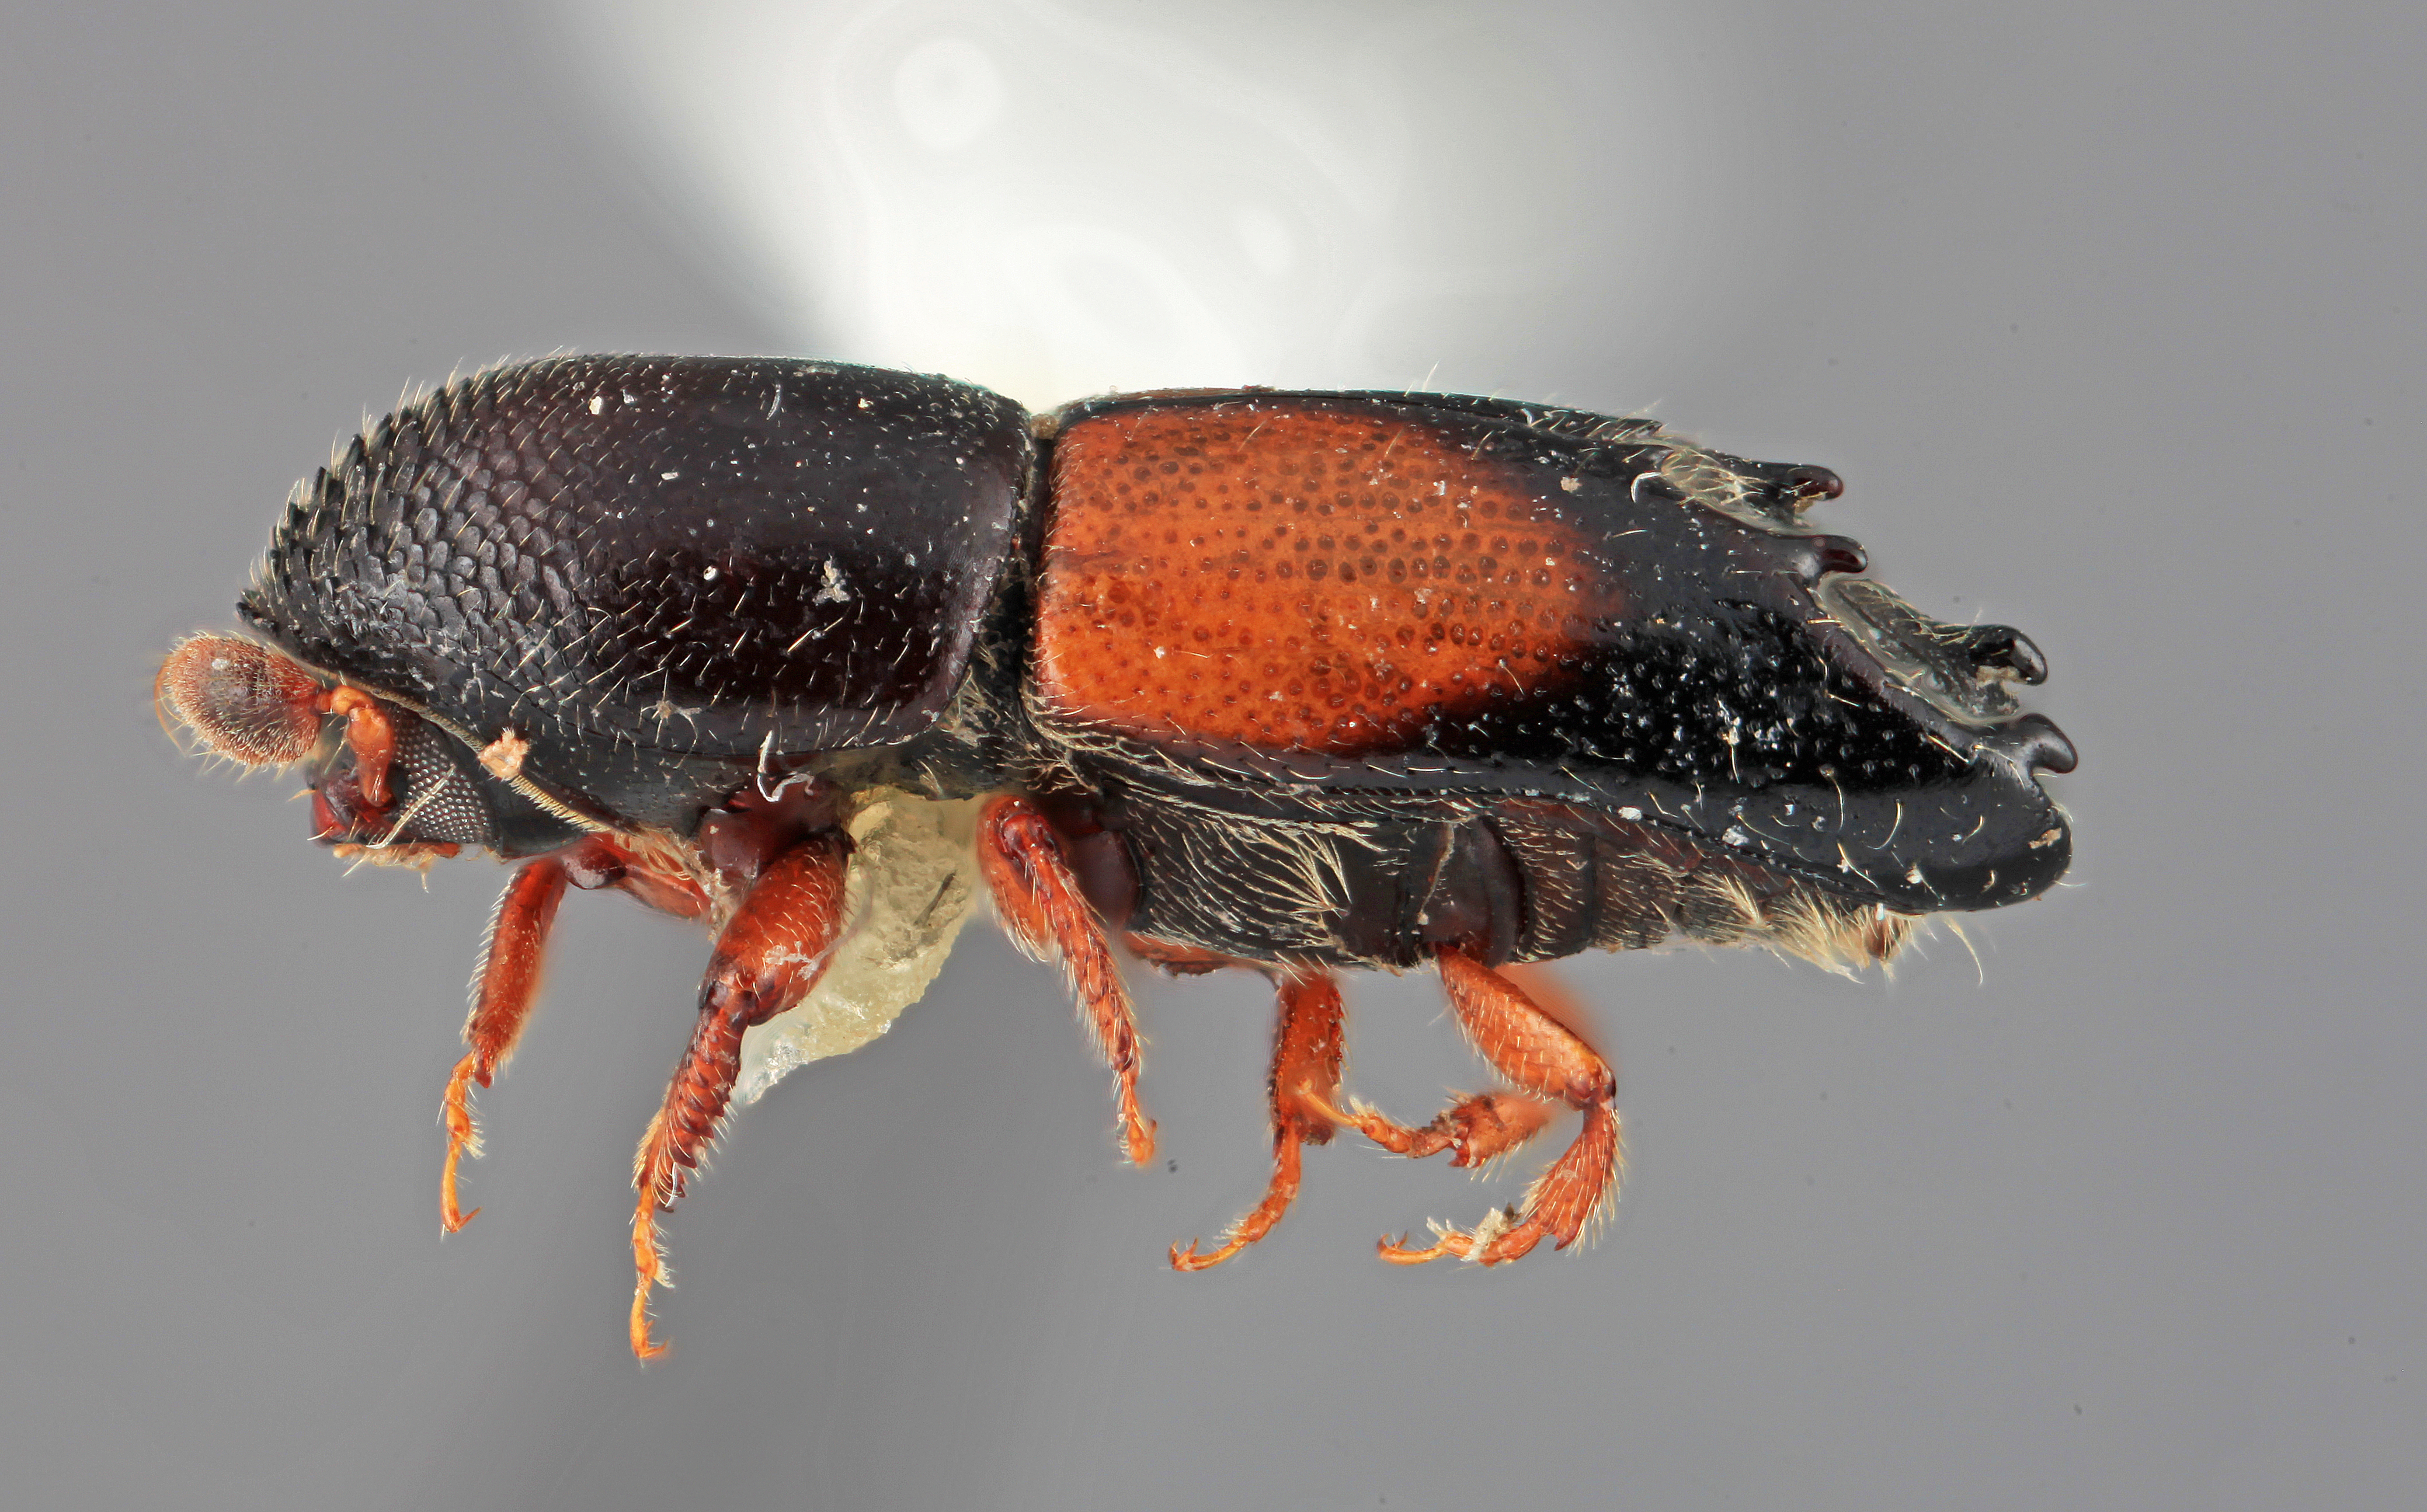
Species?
Tricolus coloreus
